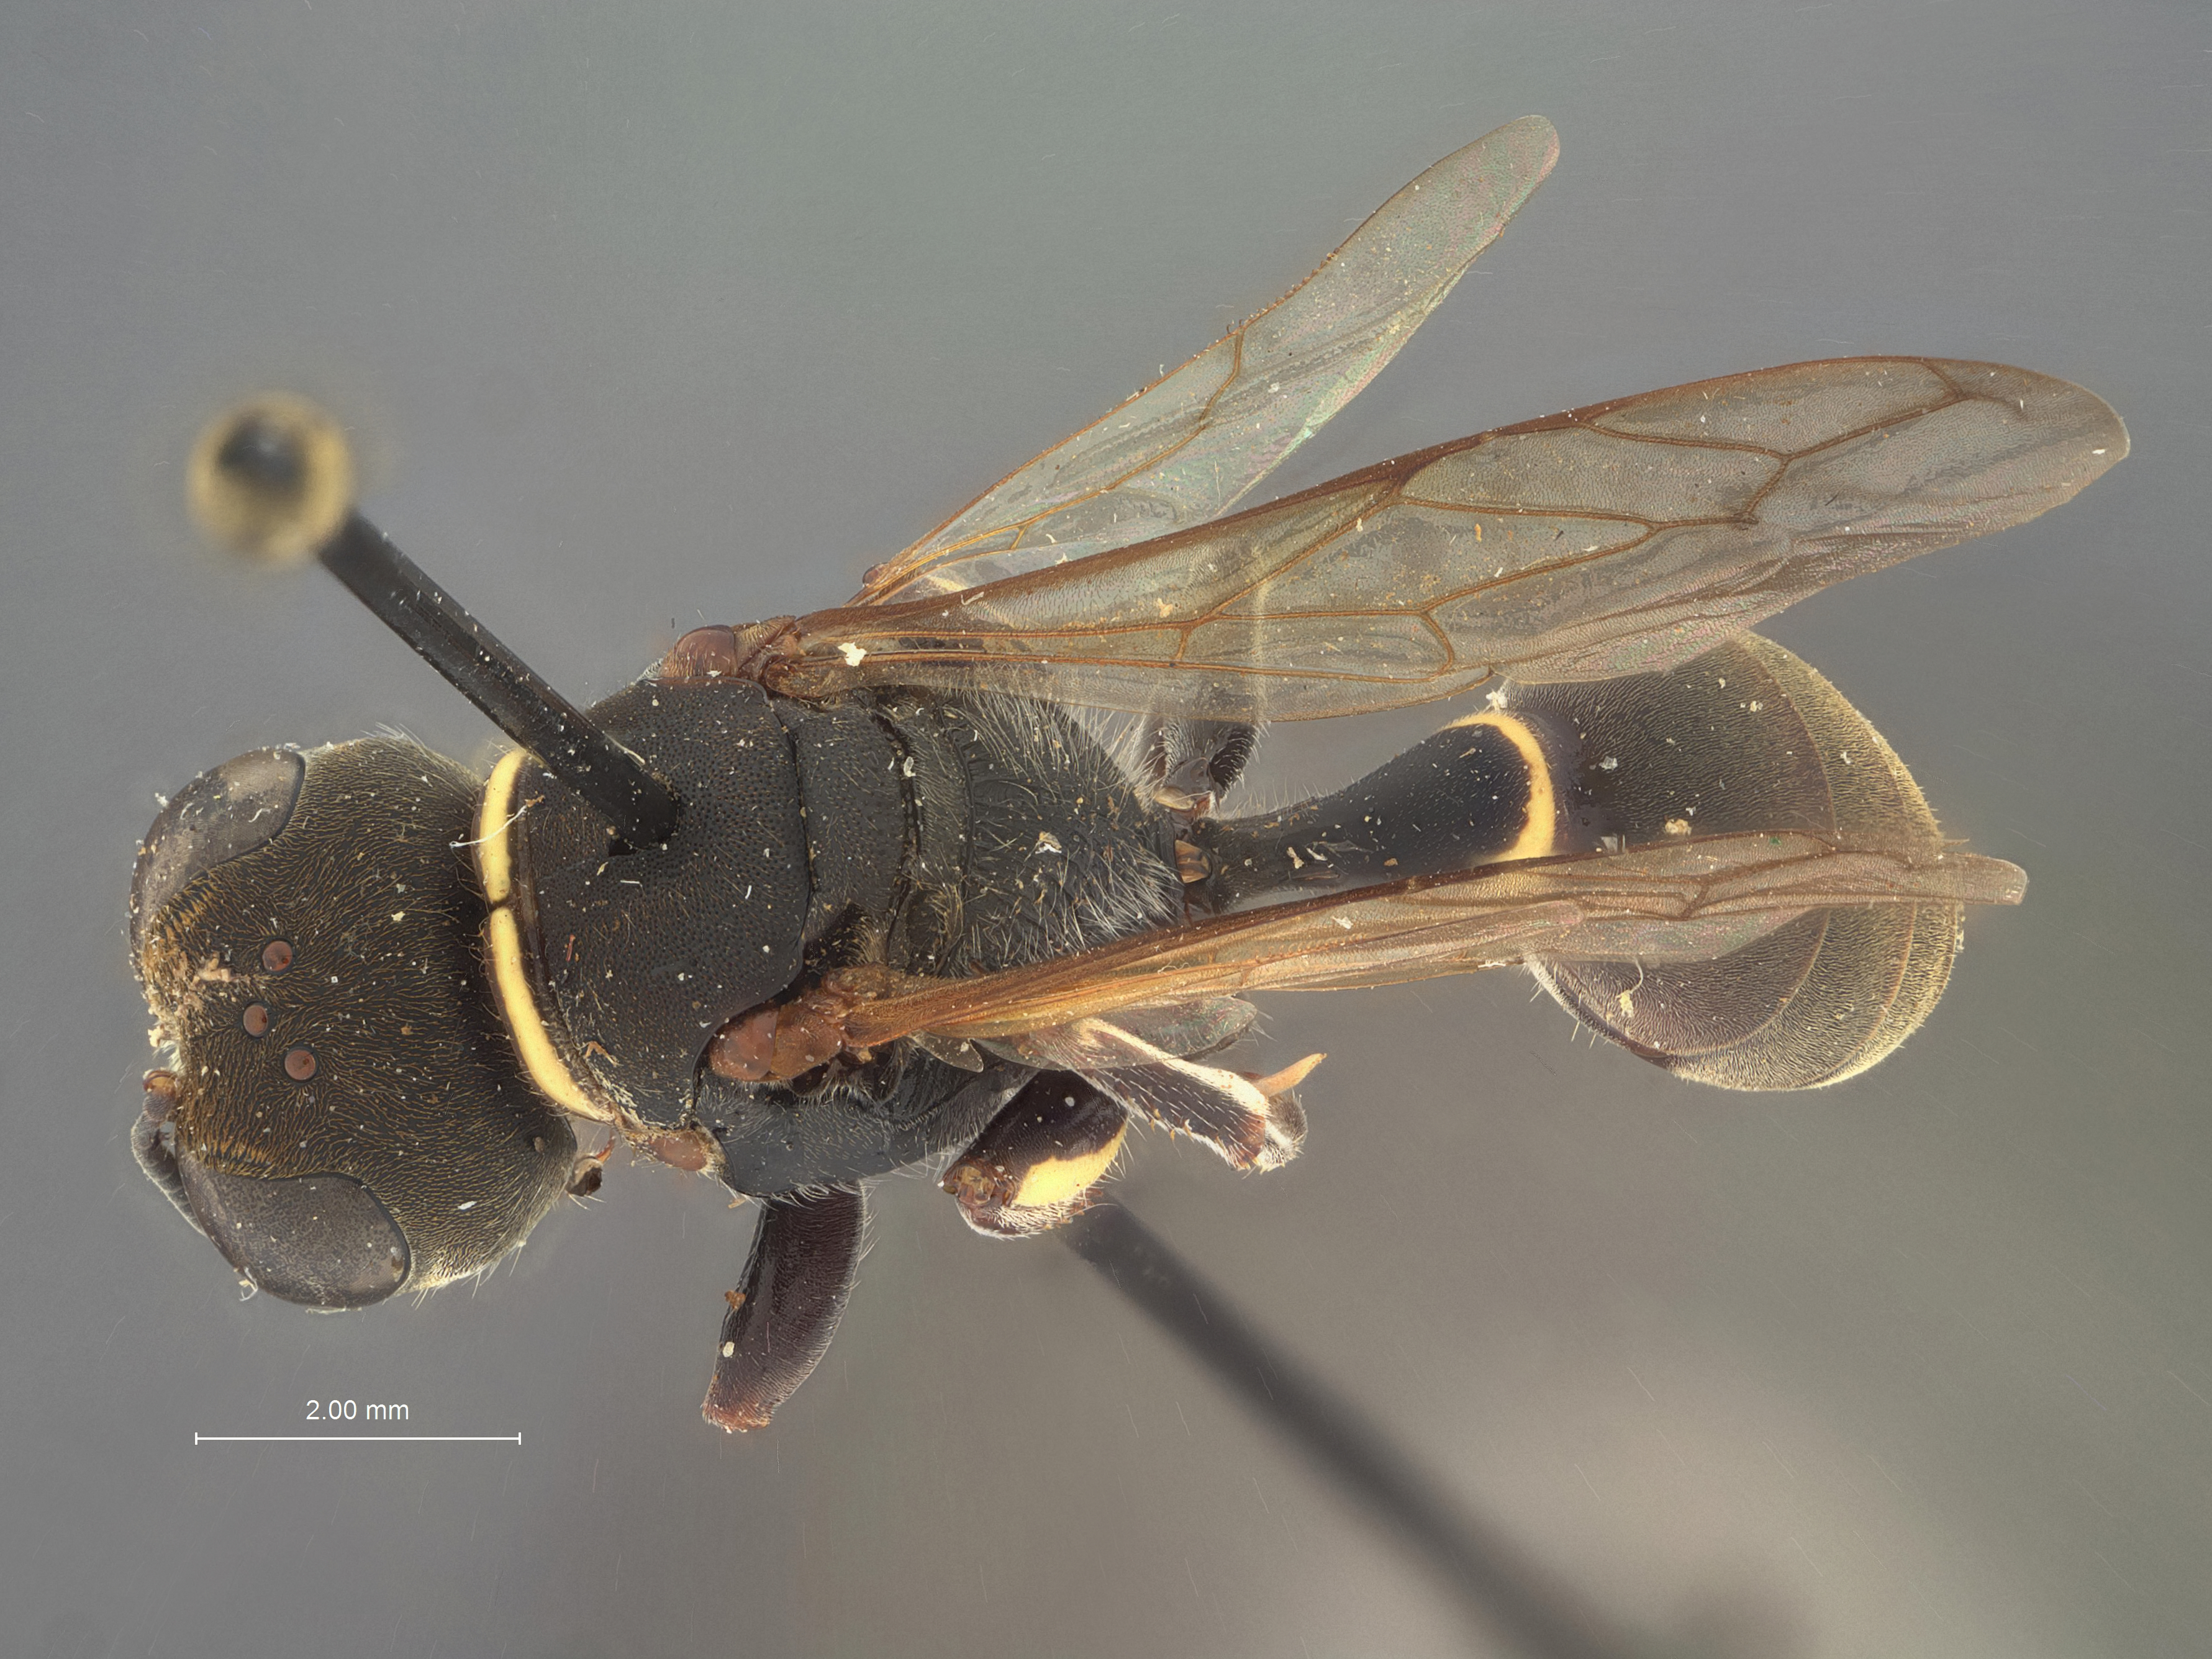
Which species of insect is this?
Dasyproctus lambertoni
